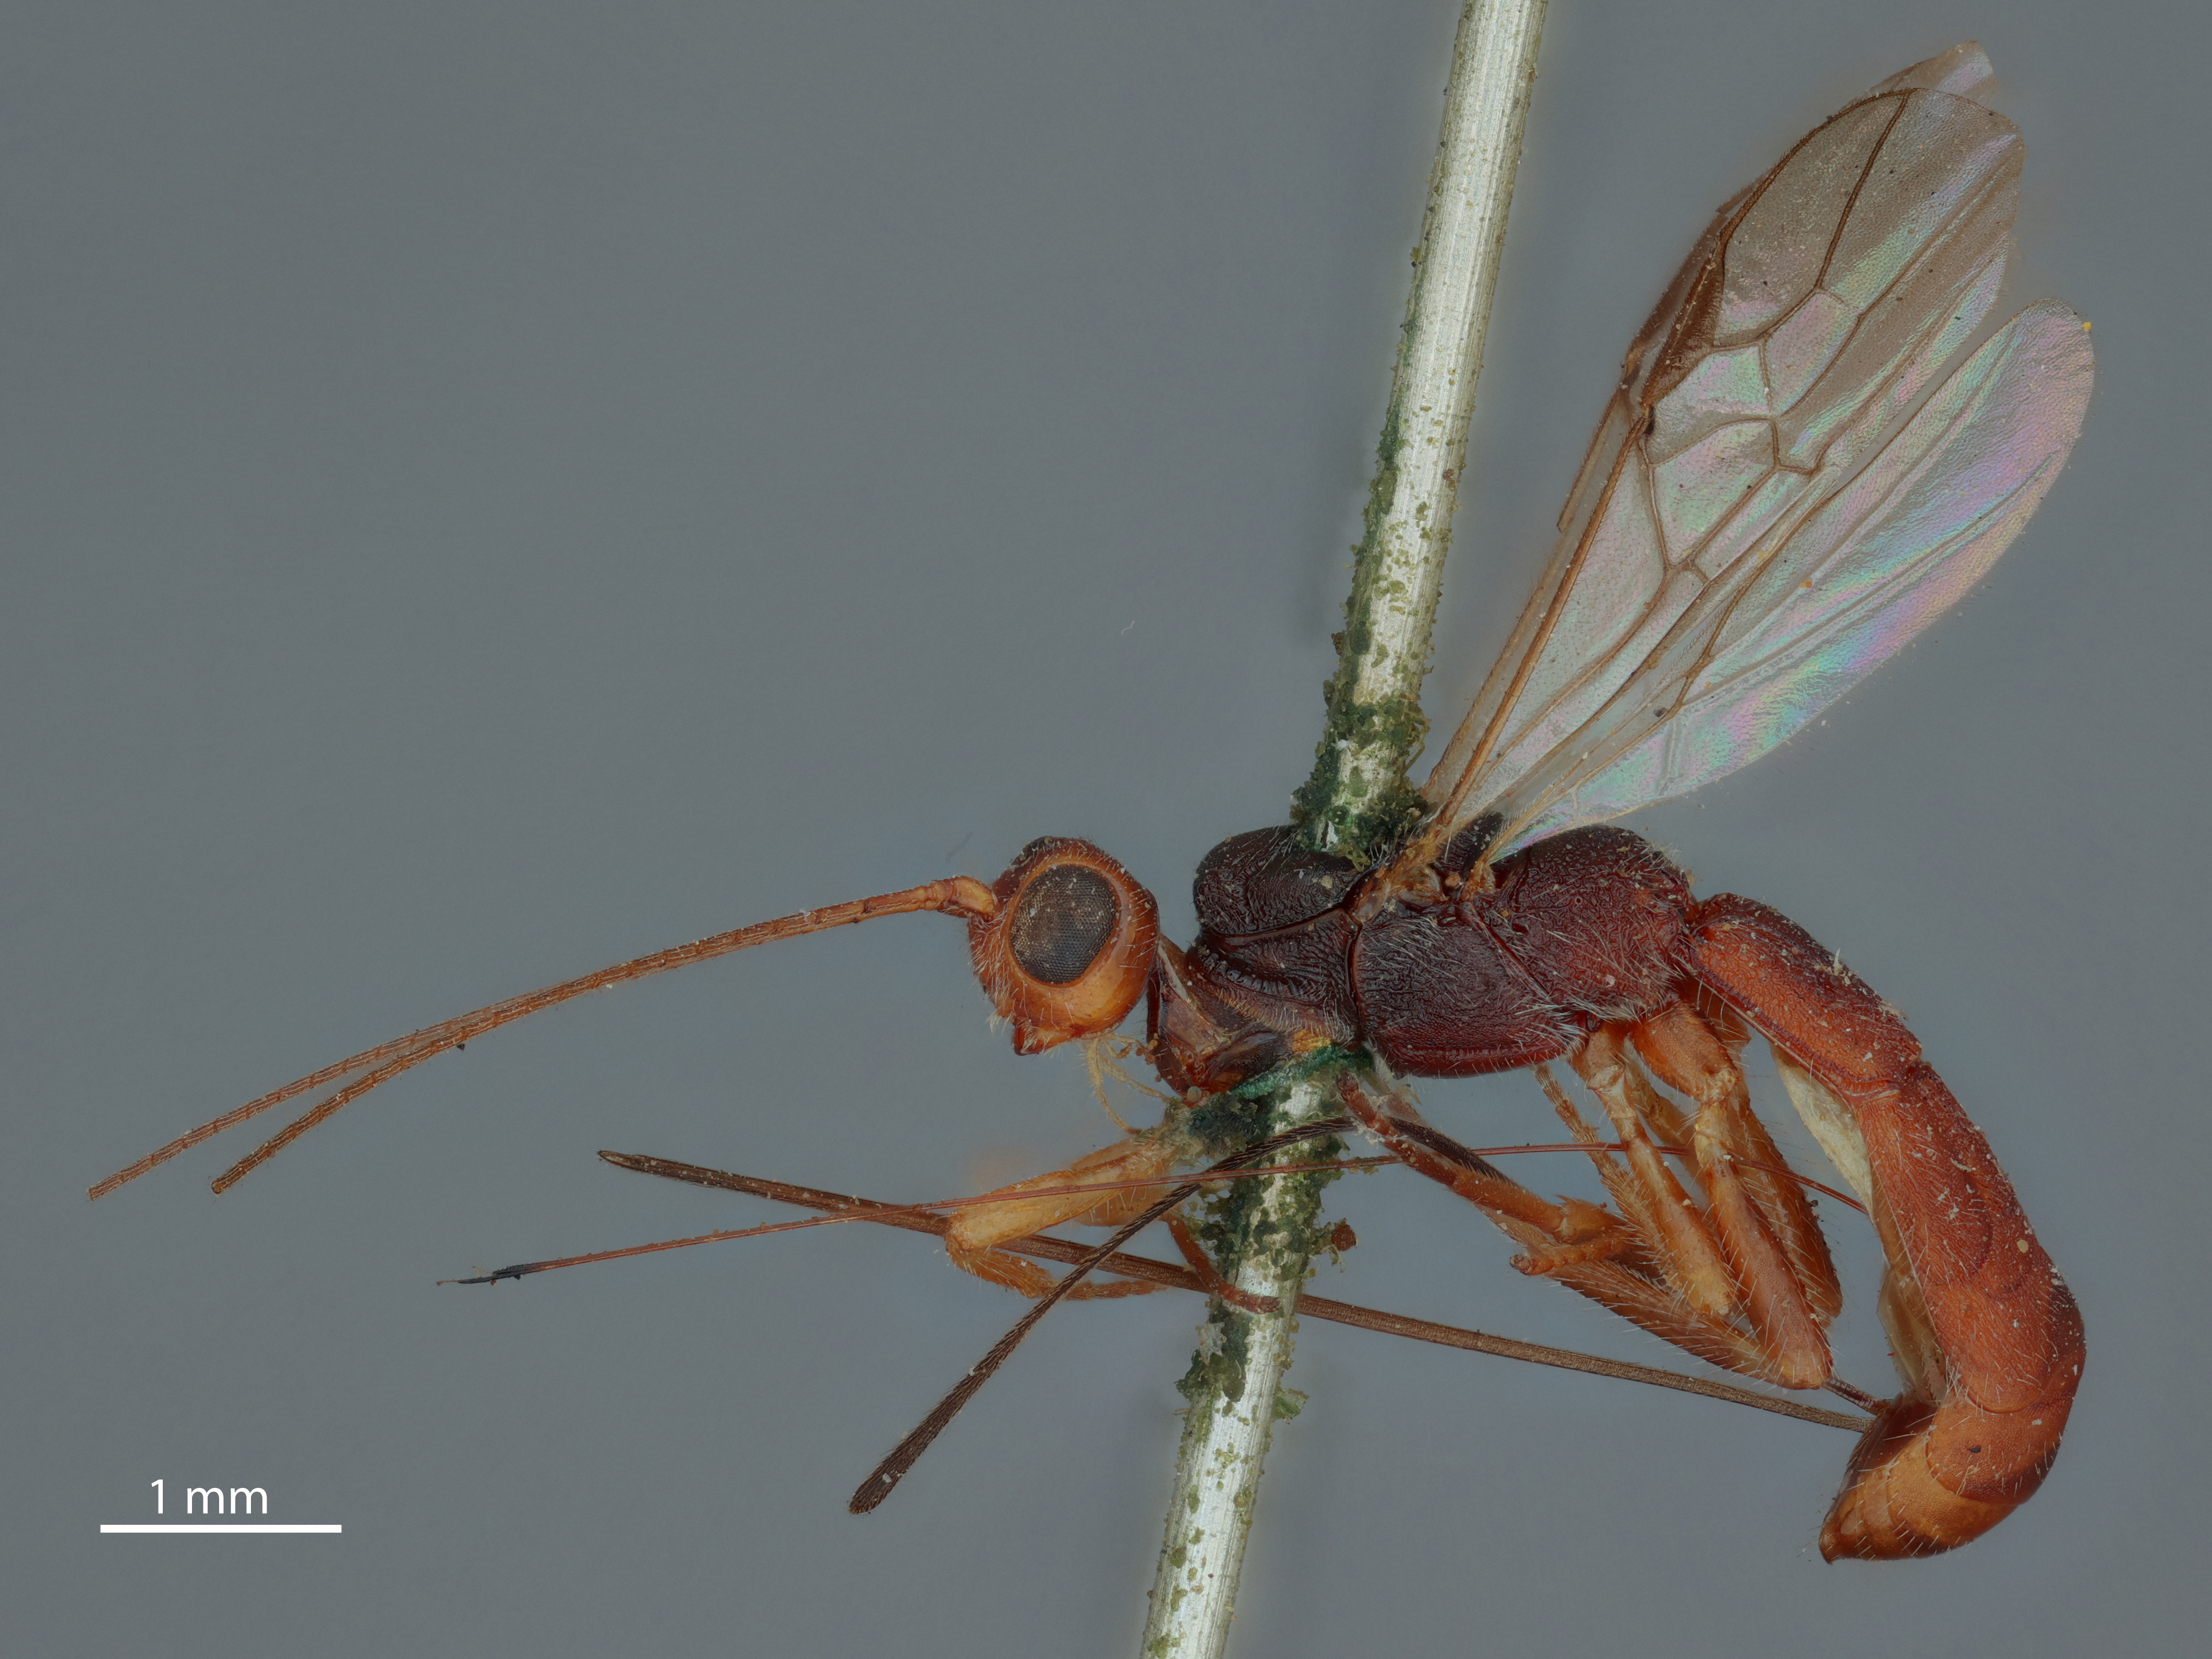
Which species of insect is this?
Exothecus rugulosus
